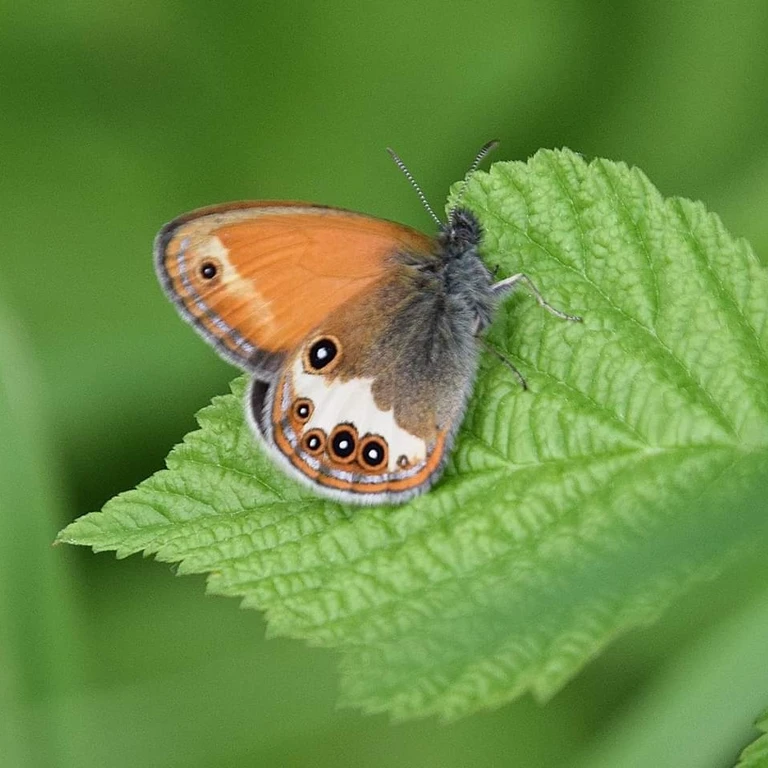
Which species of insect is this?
Coenonympha arcania
